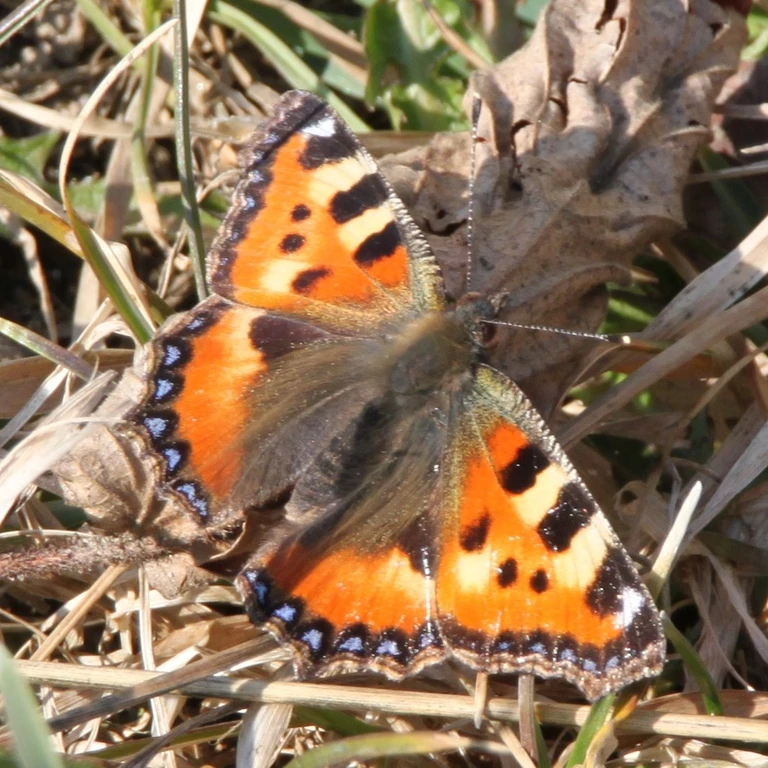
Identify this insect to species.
Aglais urticae
